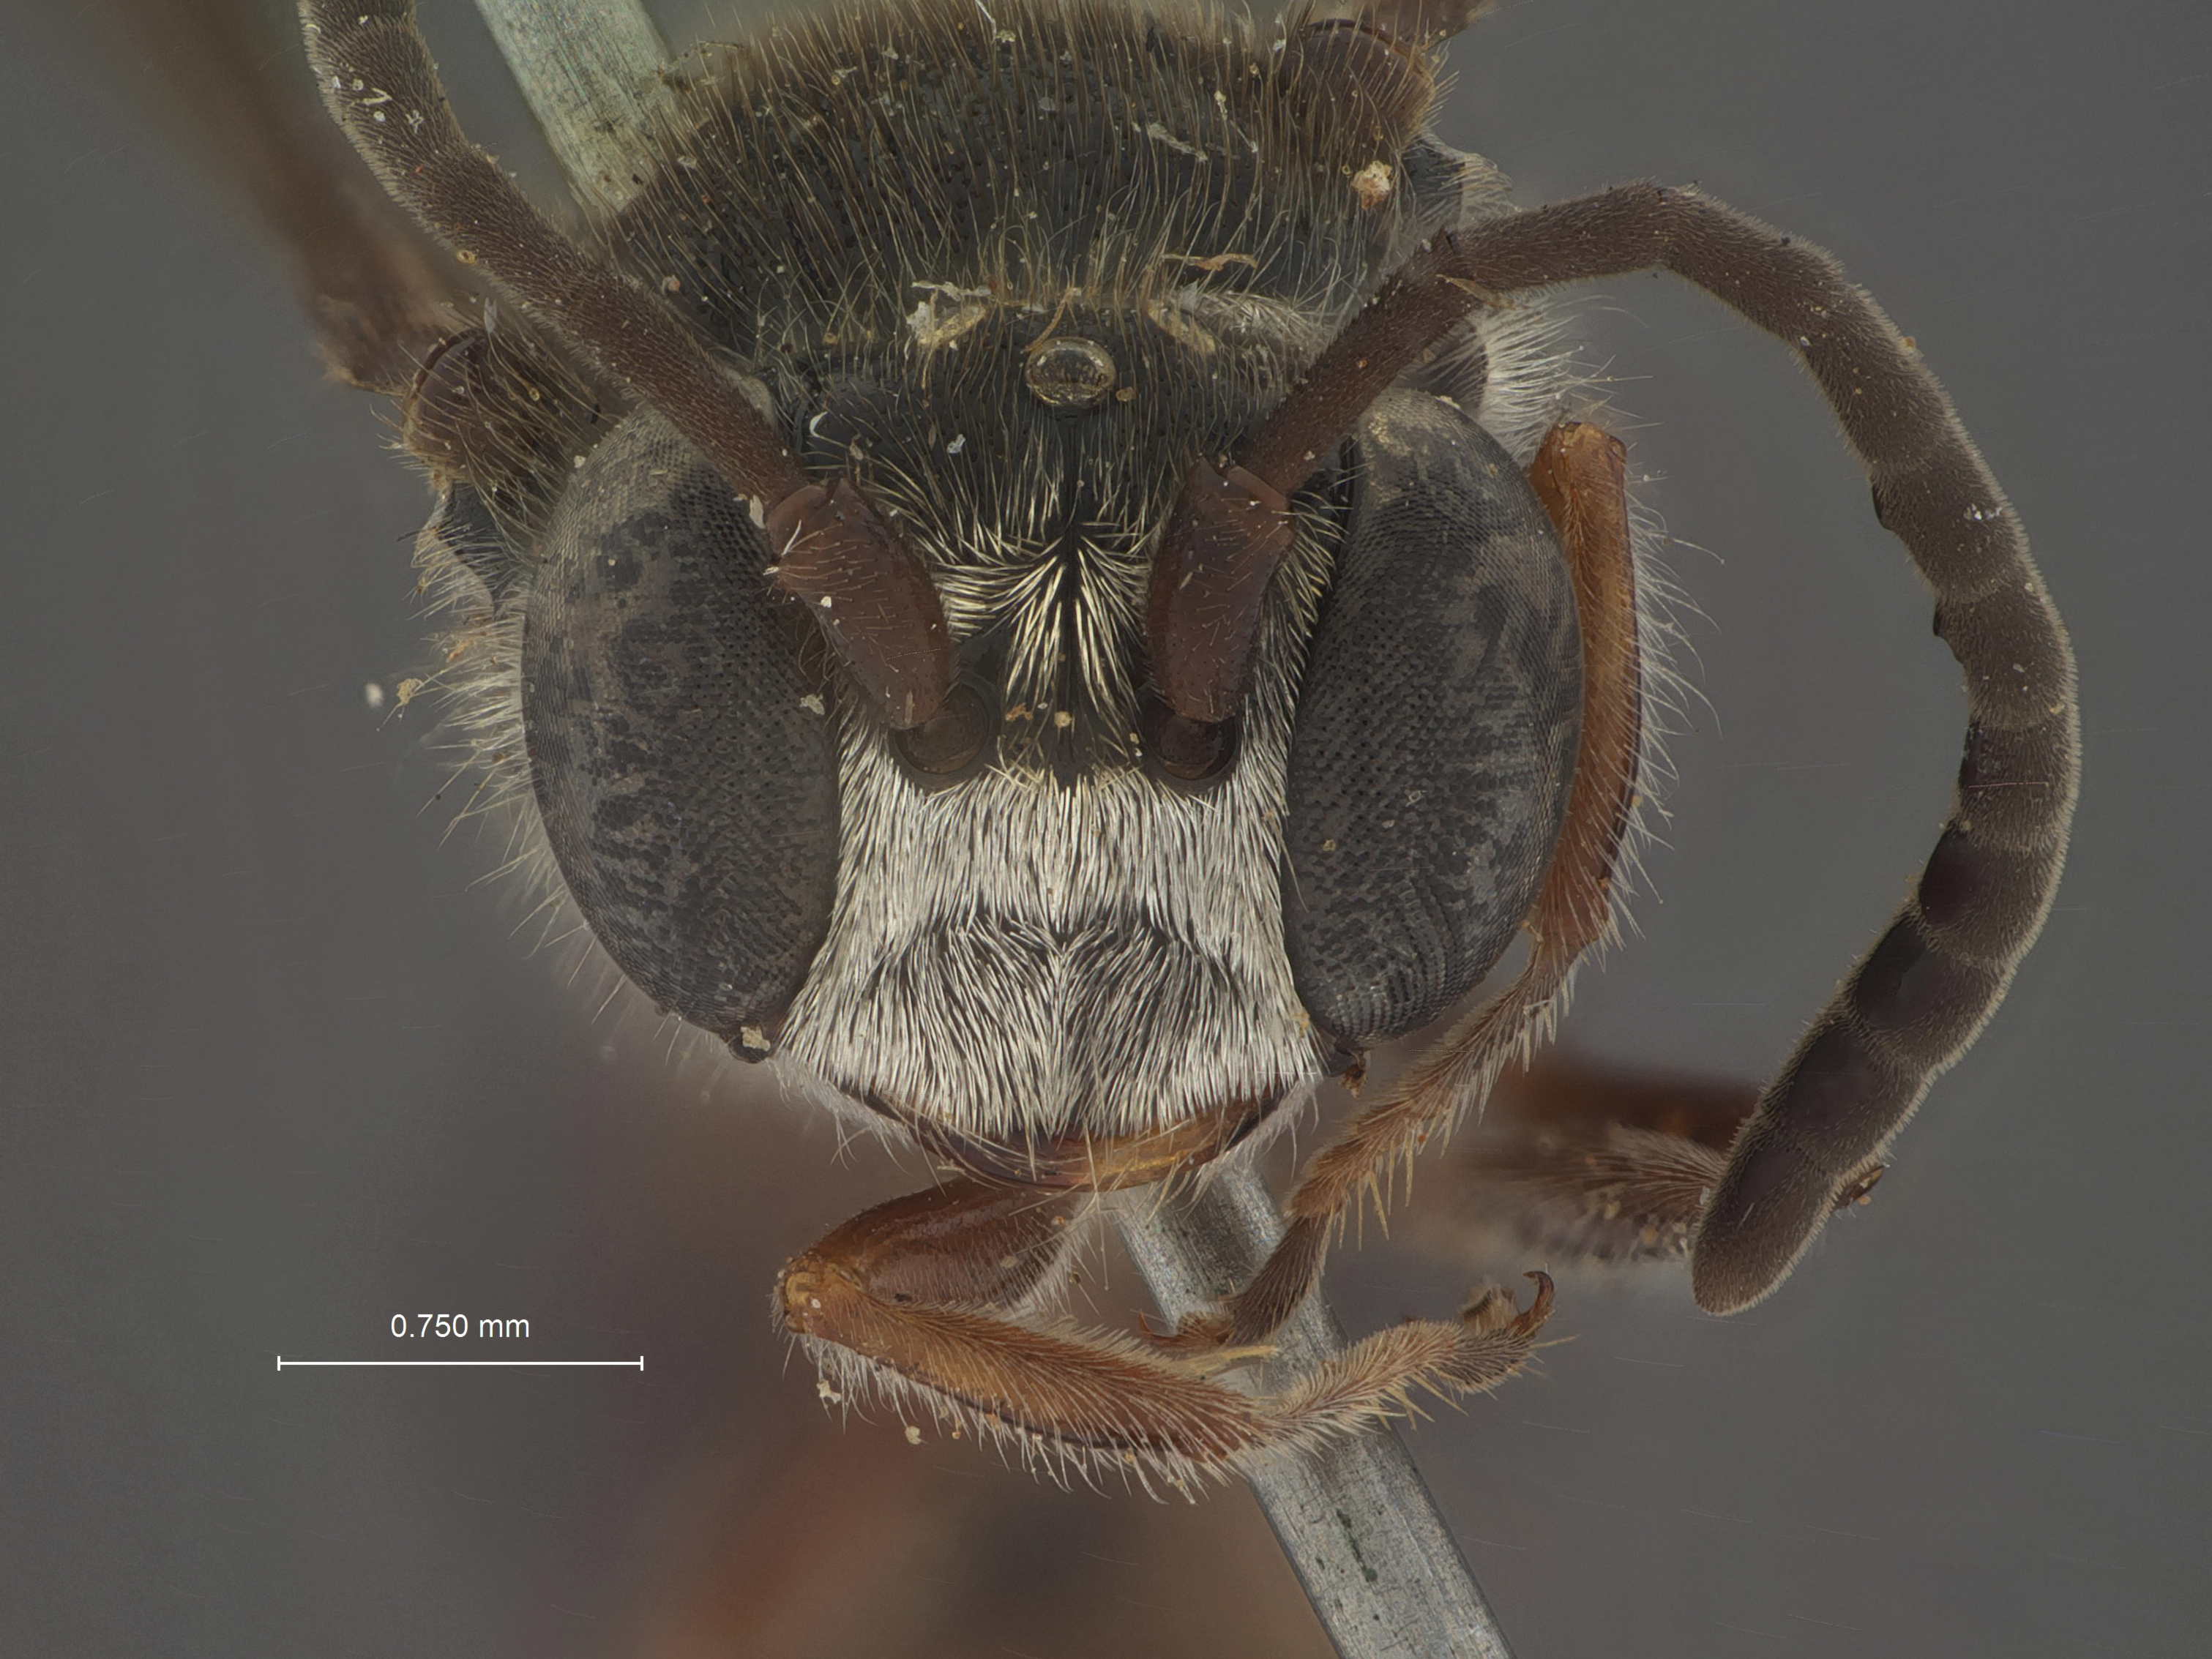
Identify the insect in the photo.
Mimesa melanosoma
